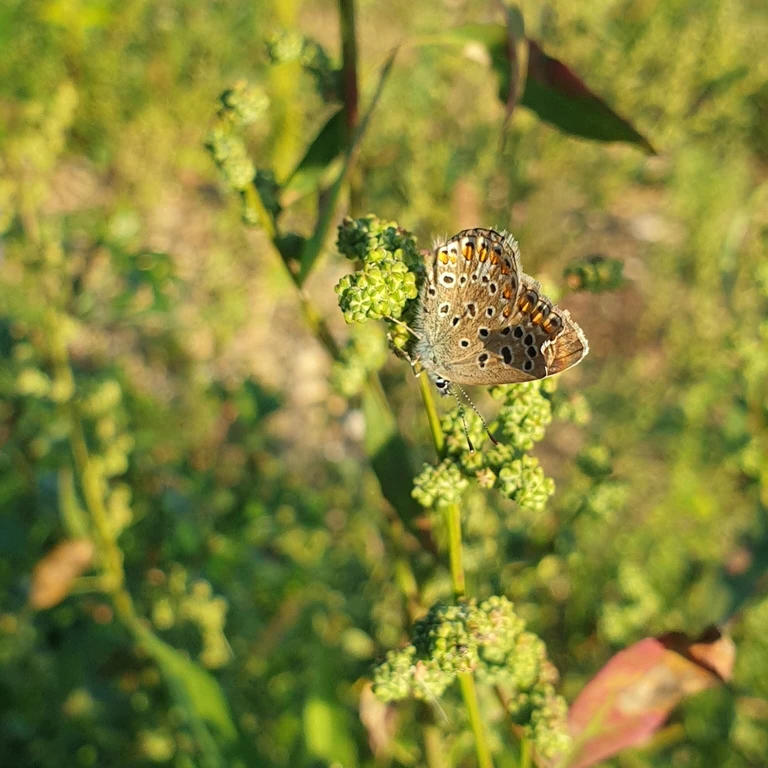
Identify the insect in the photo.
Polyommatus icarus
